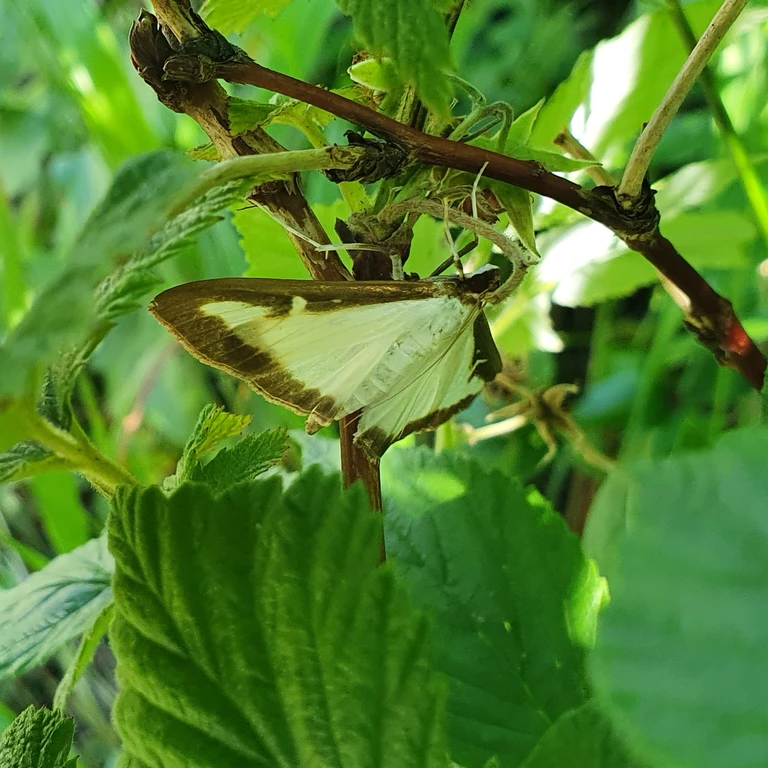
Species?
Cydalima perspectalis
